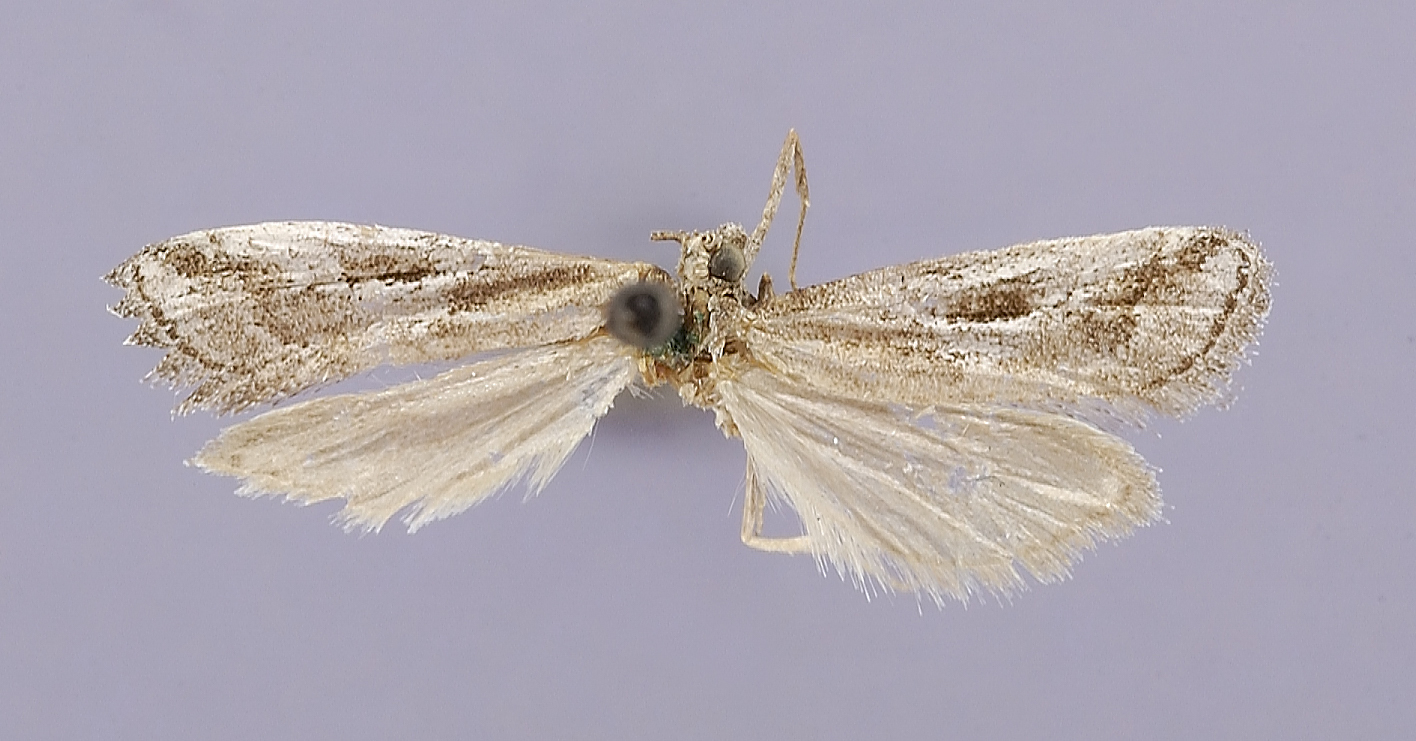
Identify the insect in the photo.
Macrotheca vulnifera
